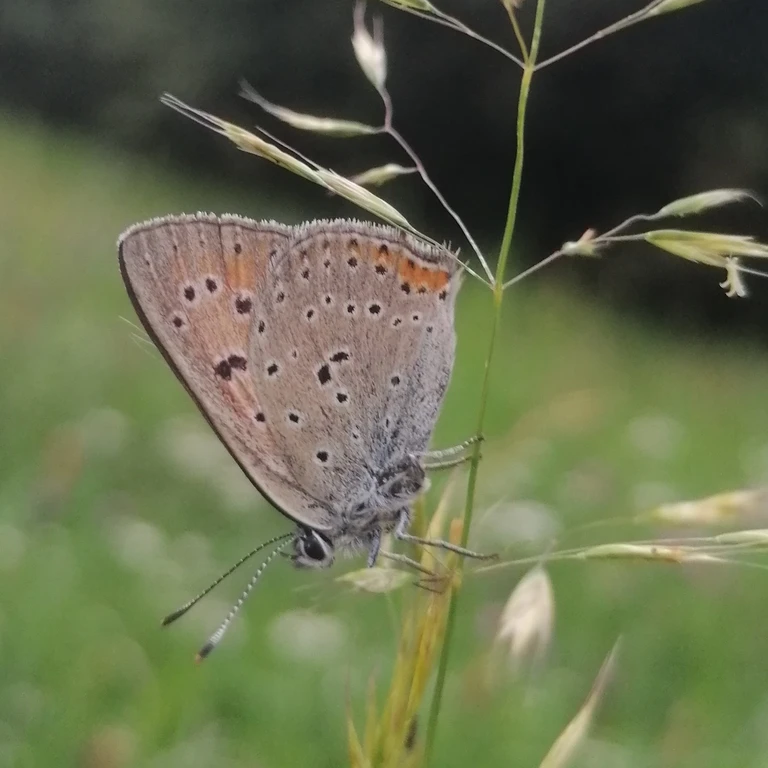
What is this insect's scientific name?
Lycaena hippothoe (also Palaeochrysophanus hippothoe)
